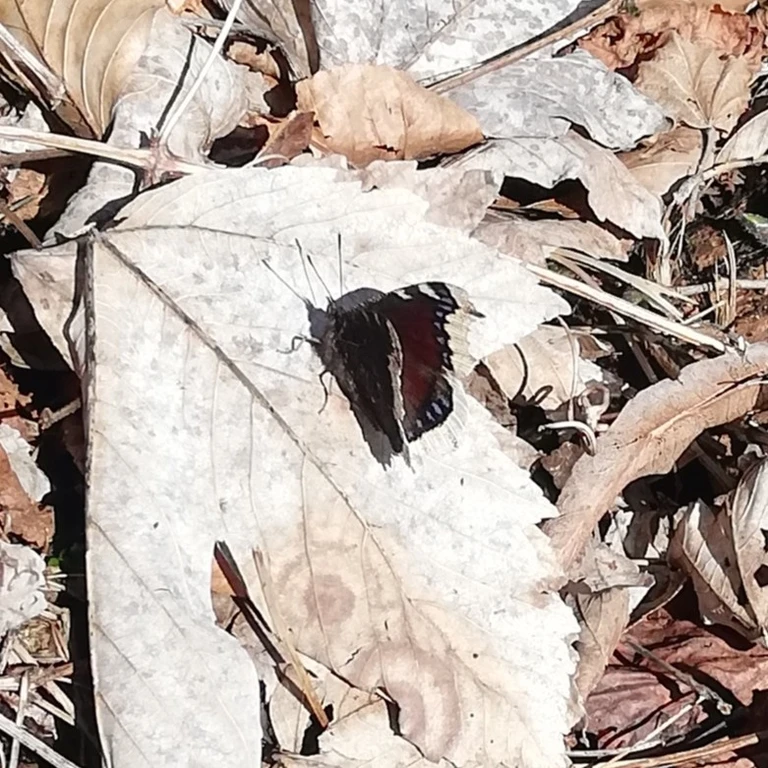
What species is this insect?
Nymphalis antiopa
